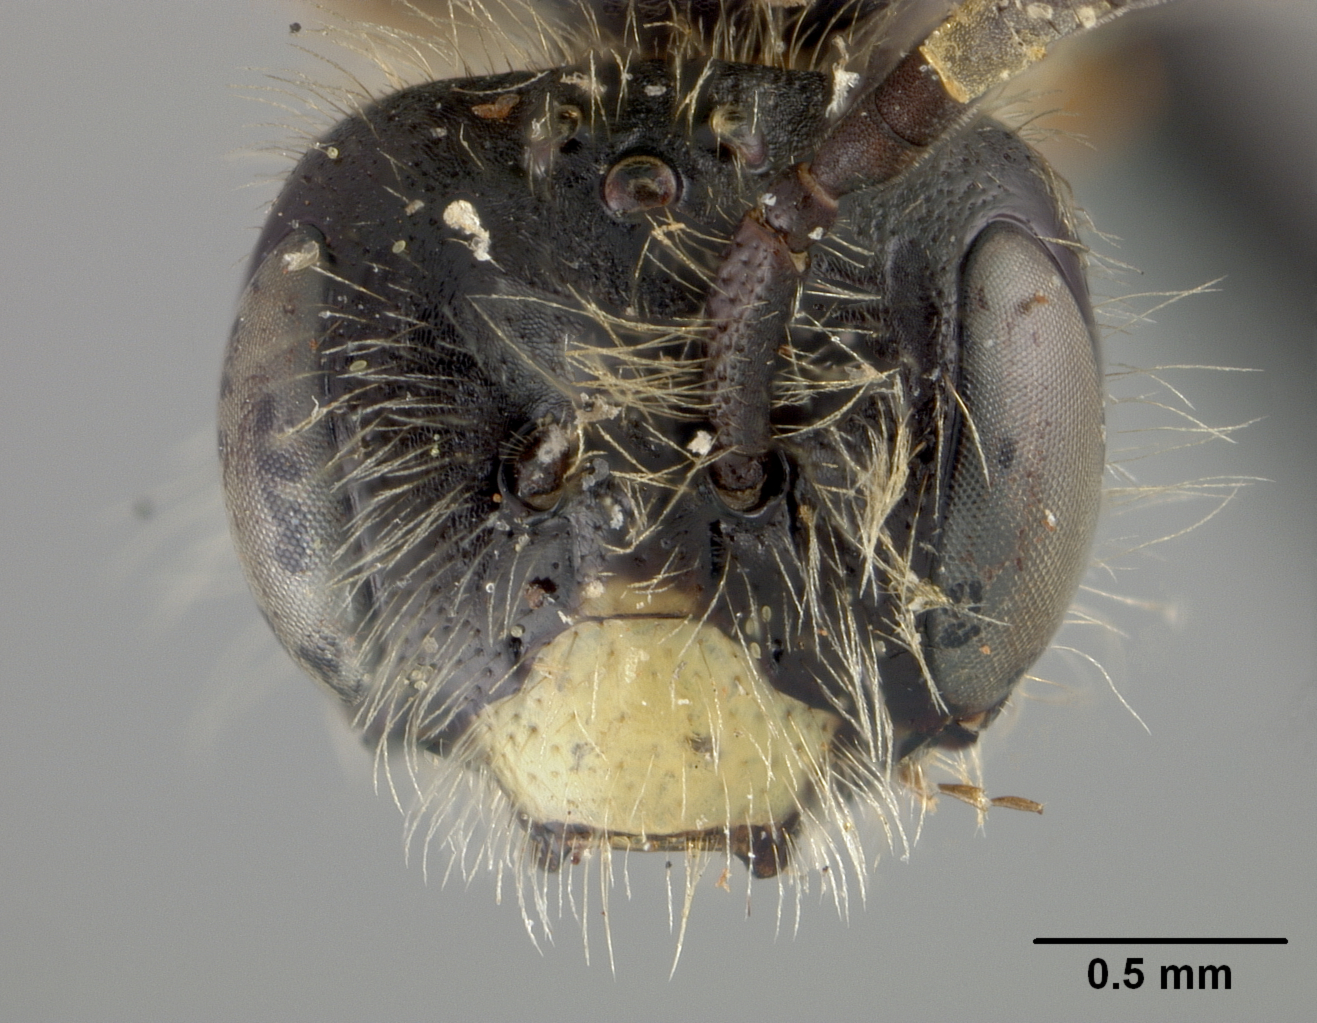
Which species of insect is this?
Panurginus crawfordi
